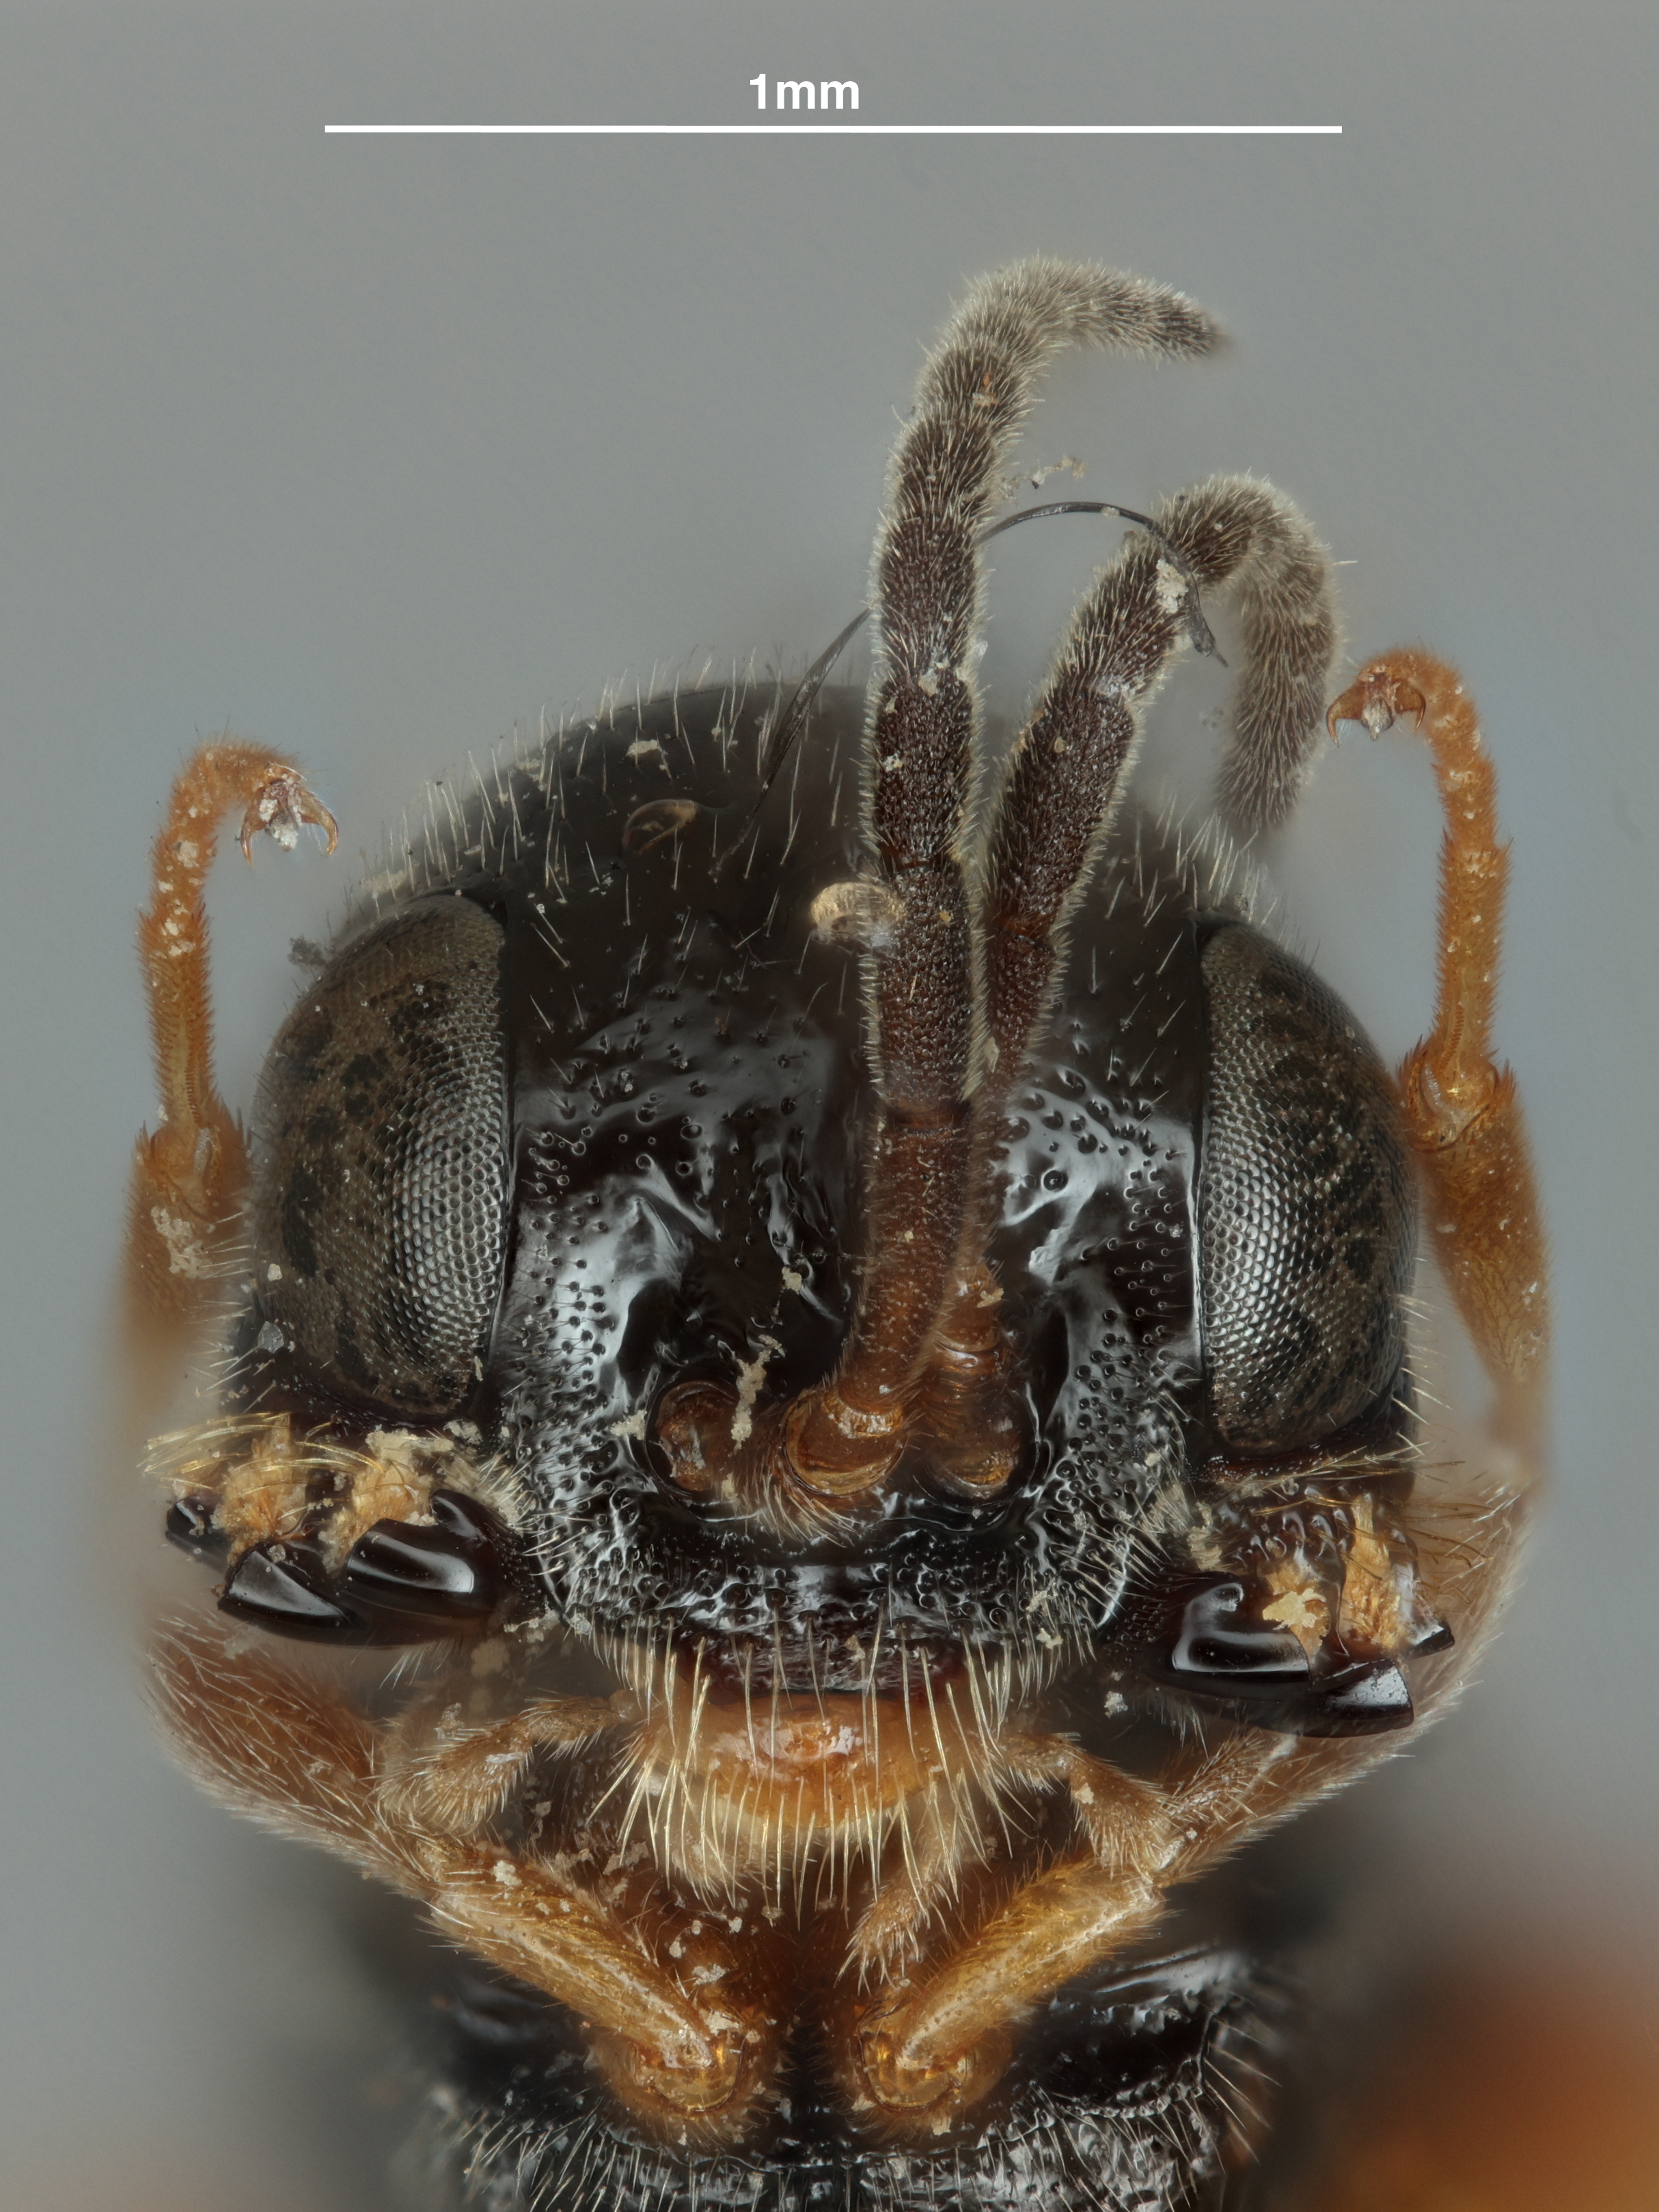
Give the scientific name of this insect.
Vanhornia eucnemidarum
